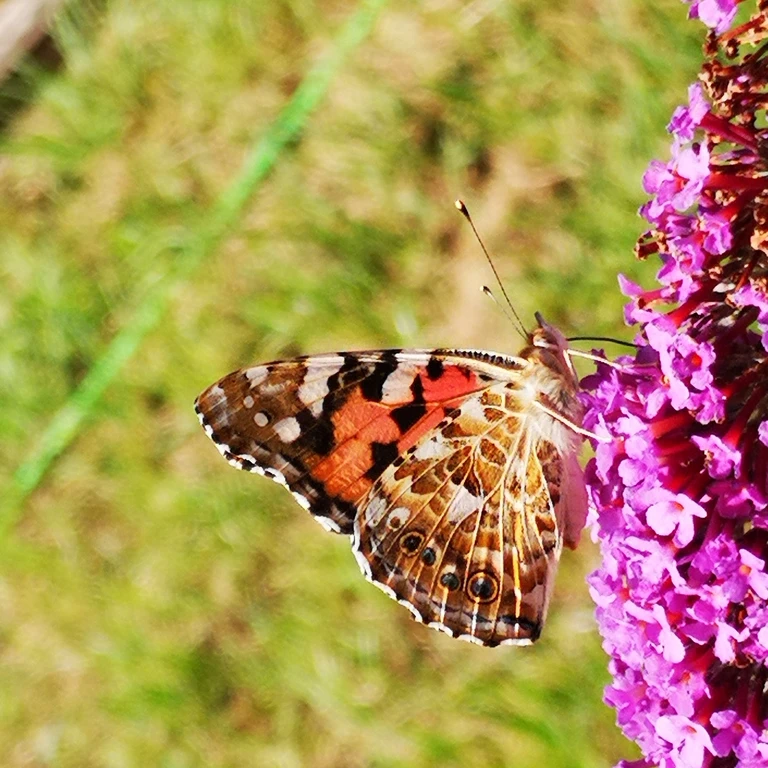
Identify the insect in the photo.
Vanessa cardui
